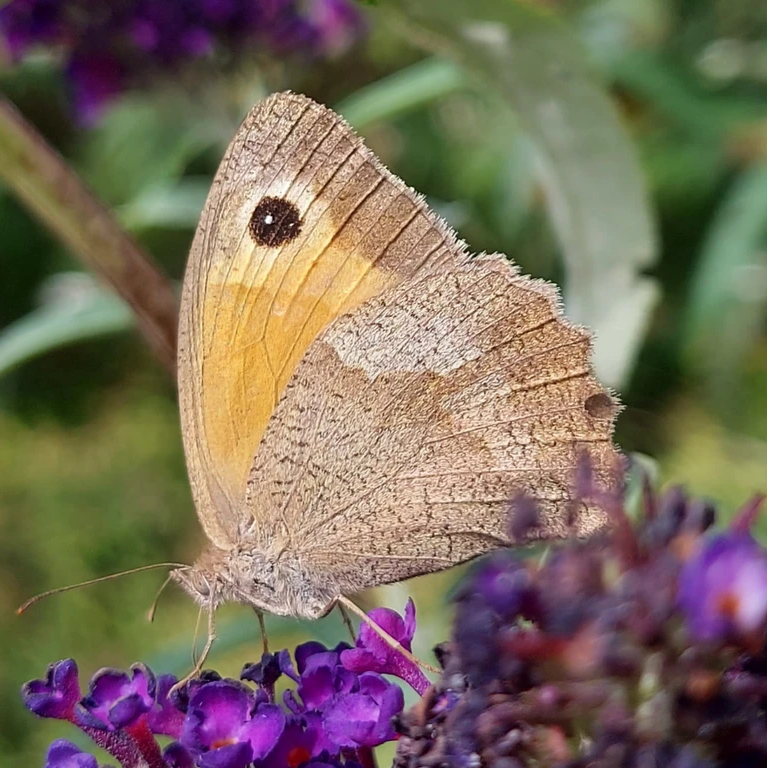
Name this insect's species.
Maniola jurtina
